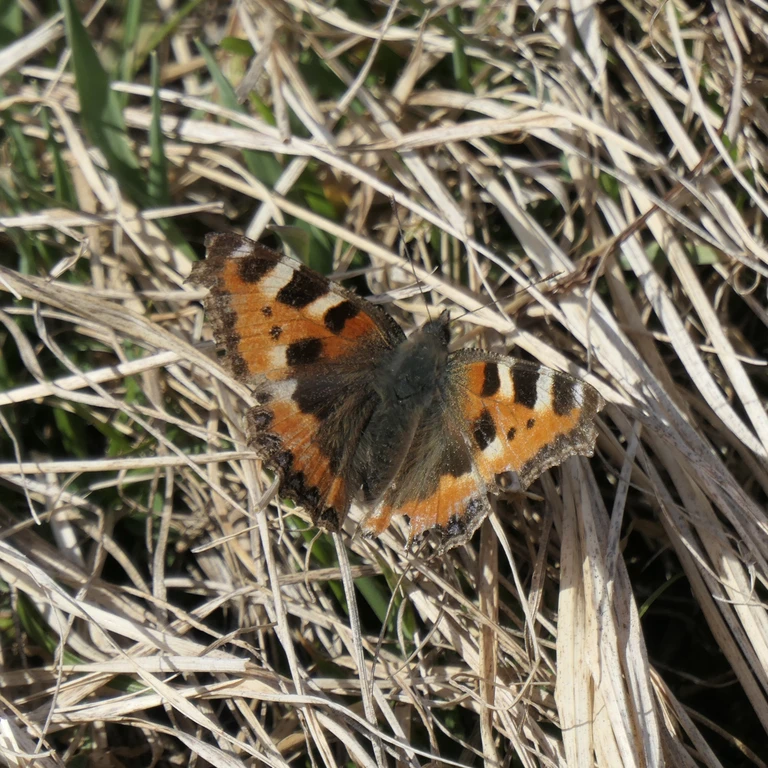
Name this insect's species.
Aglais urticae
